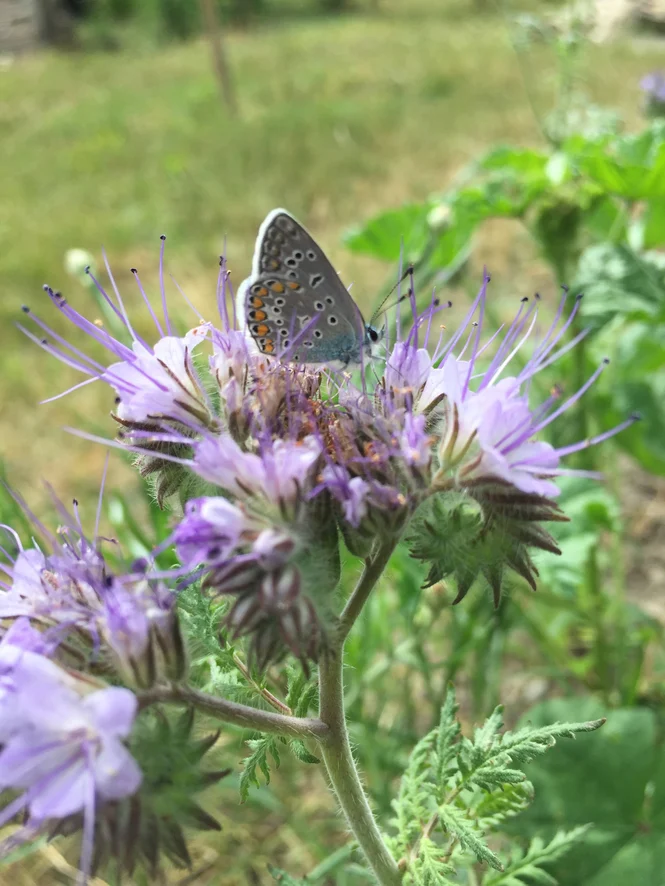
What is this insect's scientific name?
Polyommatus icarus
